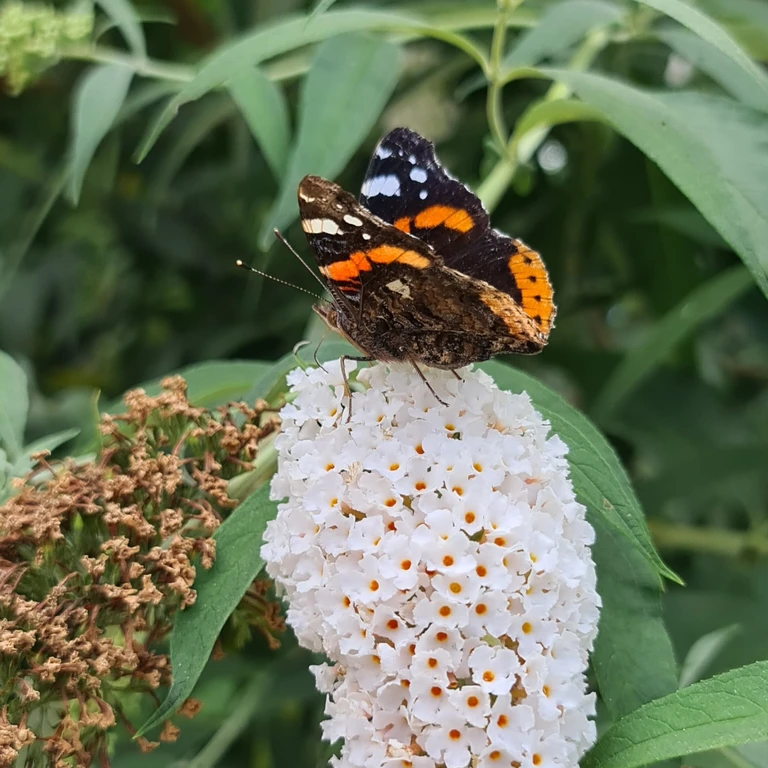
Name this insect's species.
Vanessa atalanta
